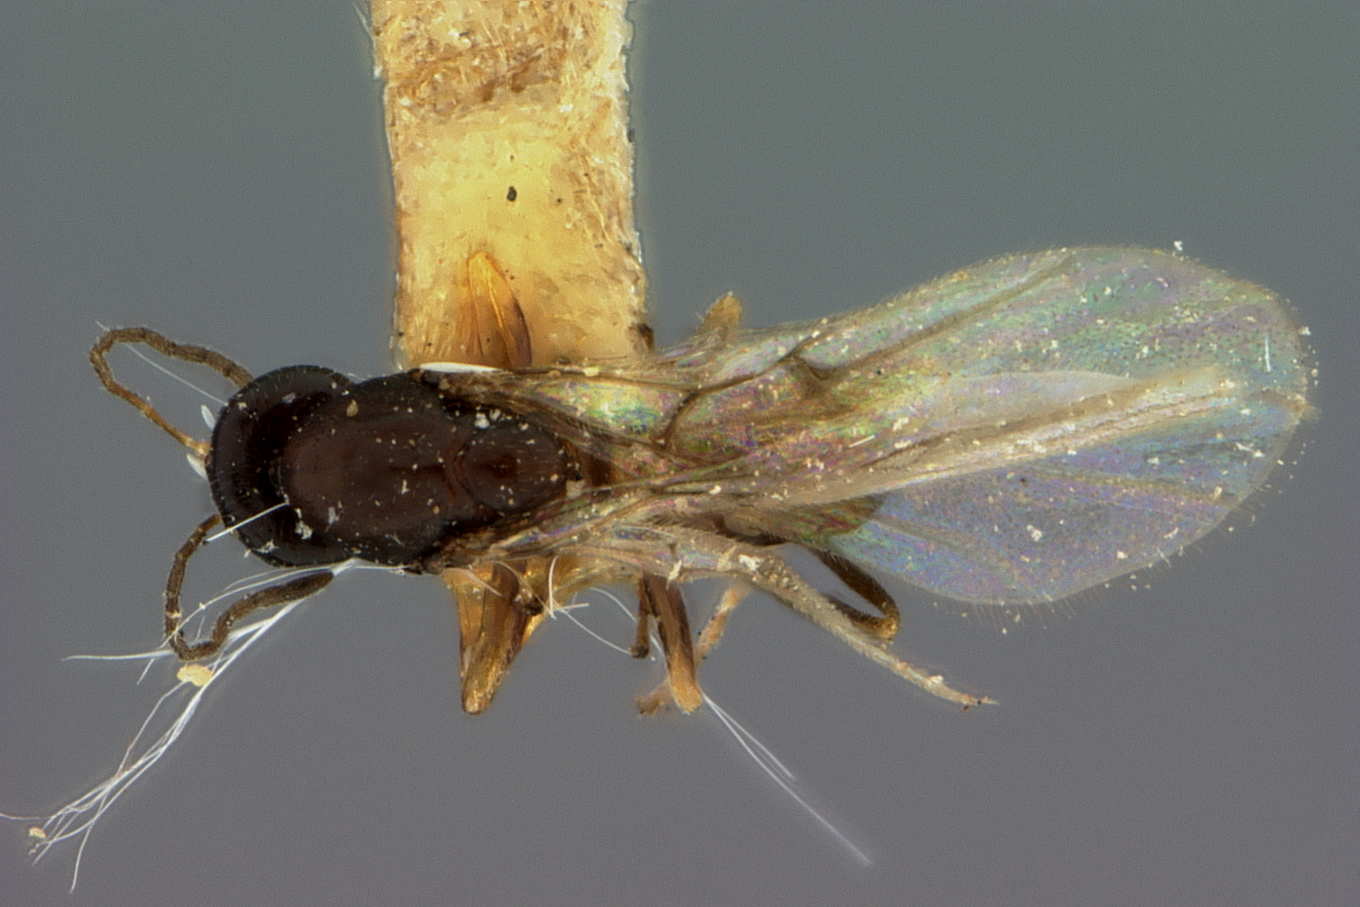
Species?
Neuroterus virgens
